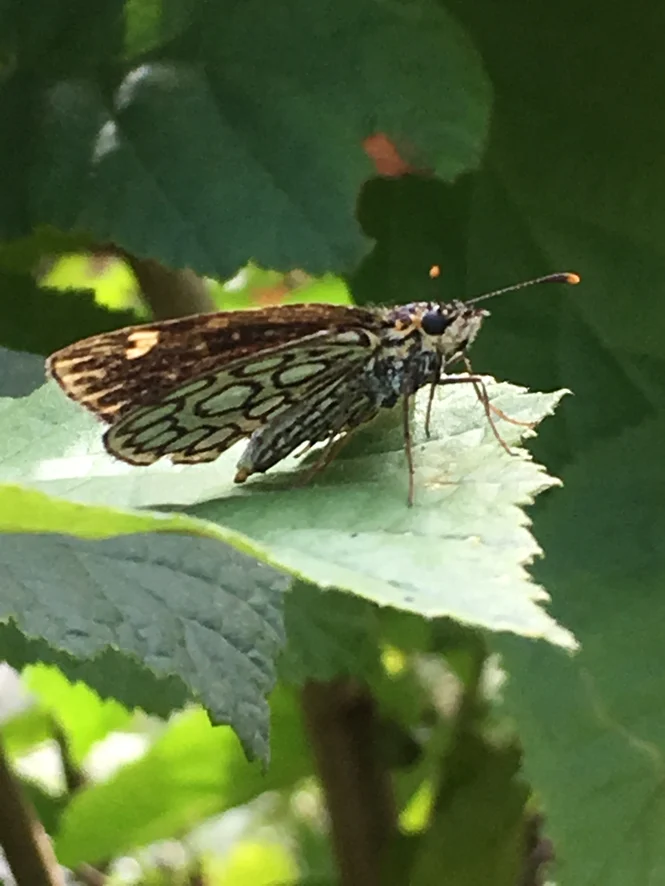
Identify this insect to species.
Heteropterus morpheus
